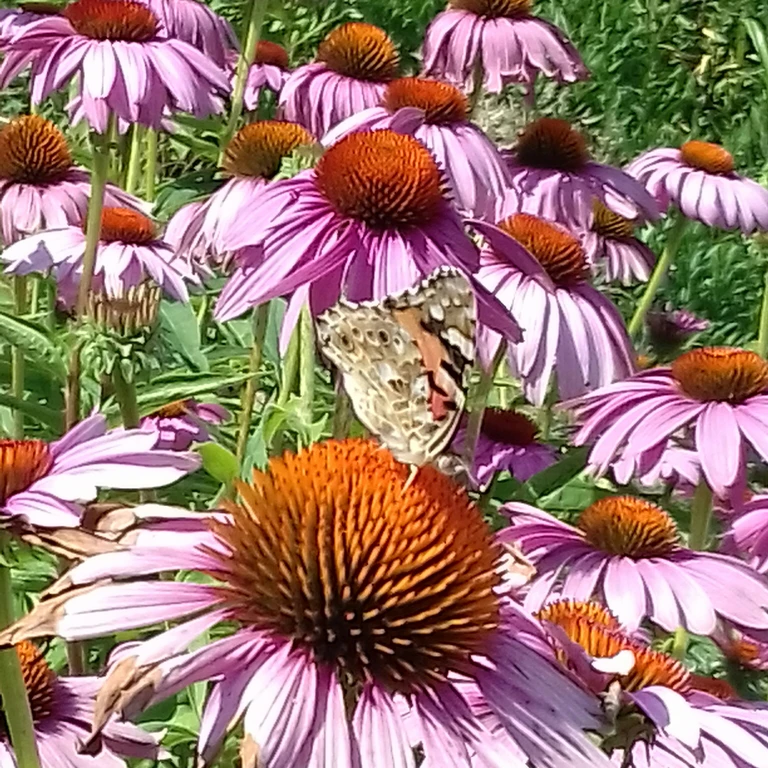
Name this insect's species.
Vanessa cardui
